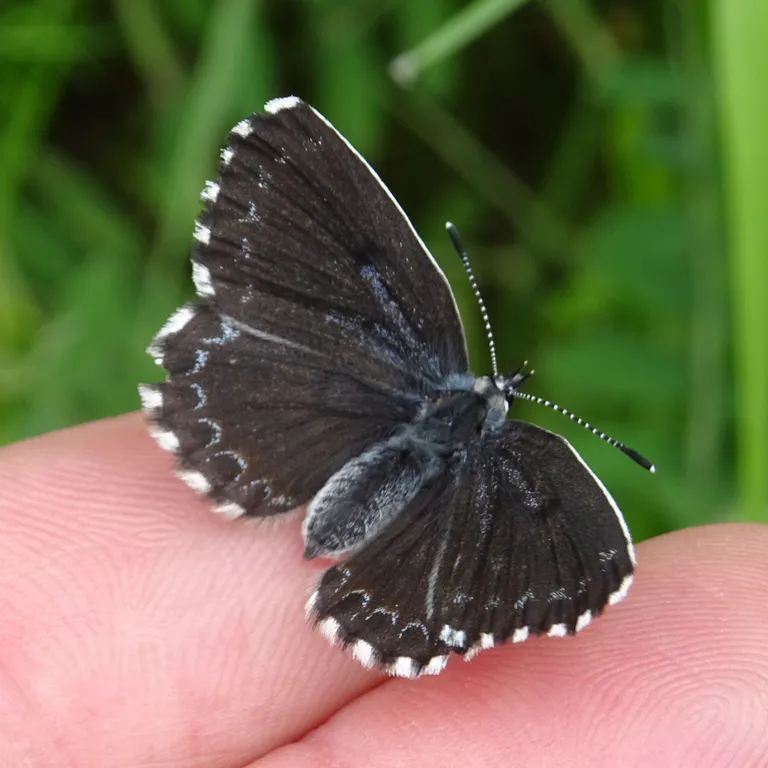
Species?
Scolitantides orion
